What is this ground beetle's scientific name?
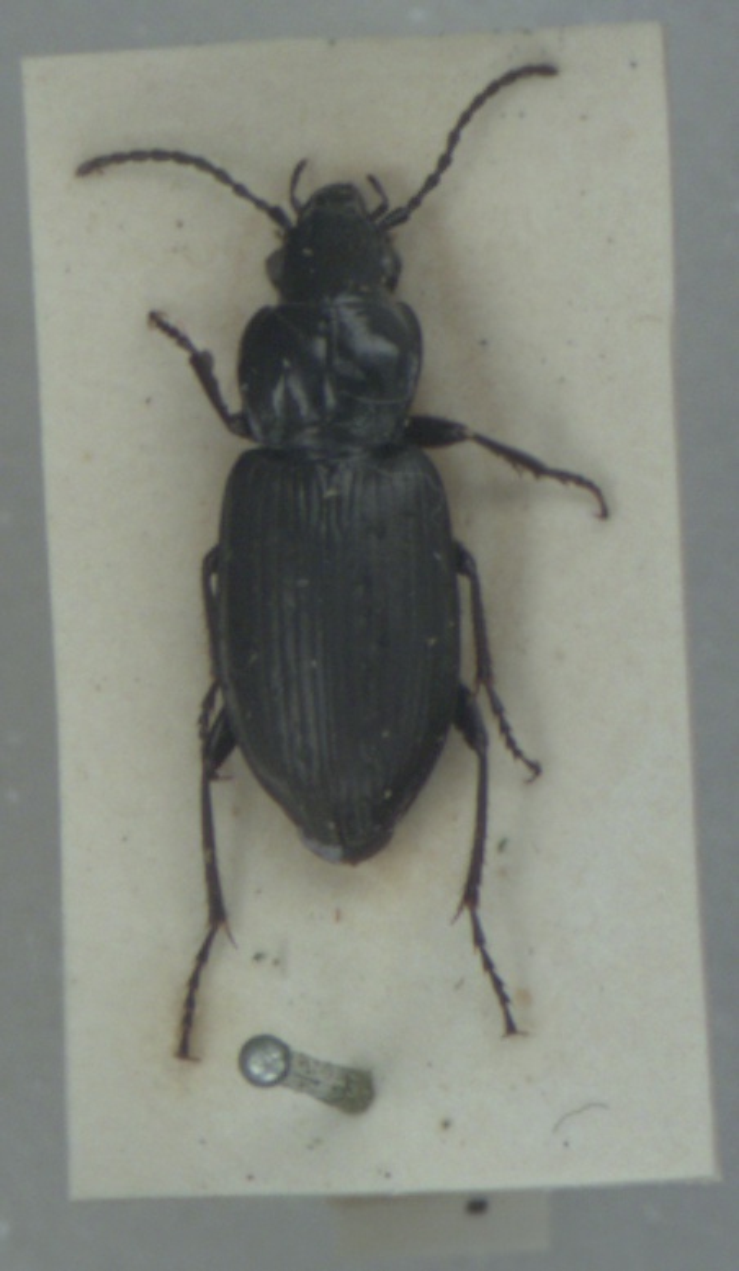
Pterostichus adstrictus
